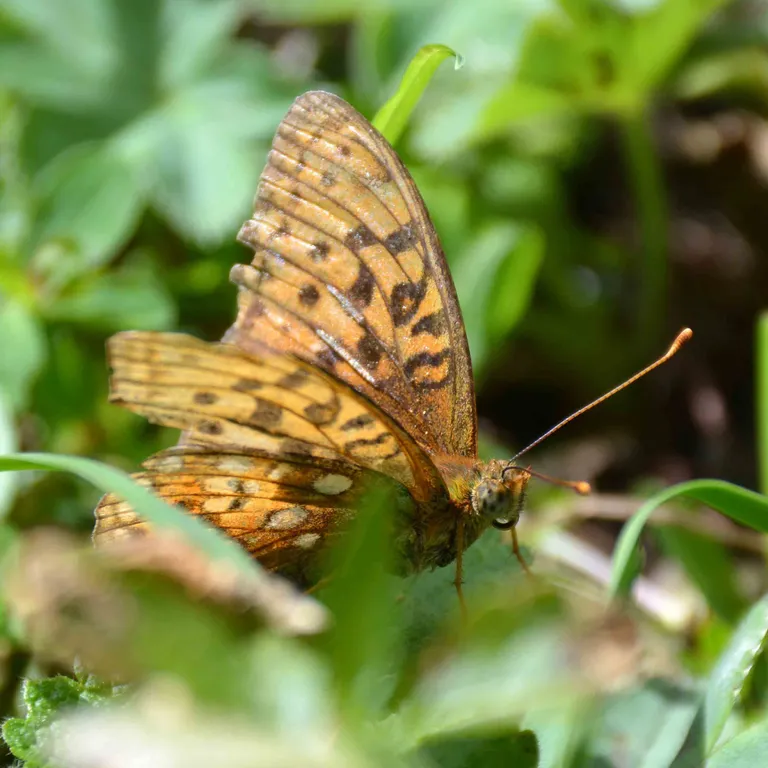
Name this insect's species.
Fabriciana adippe
